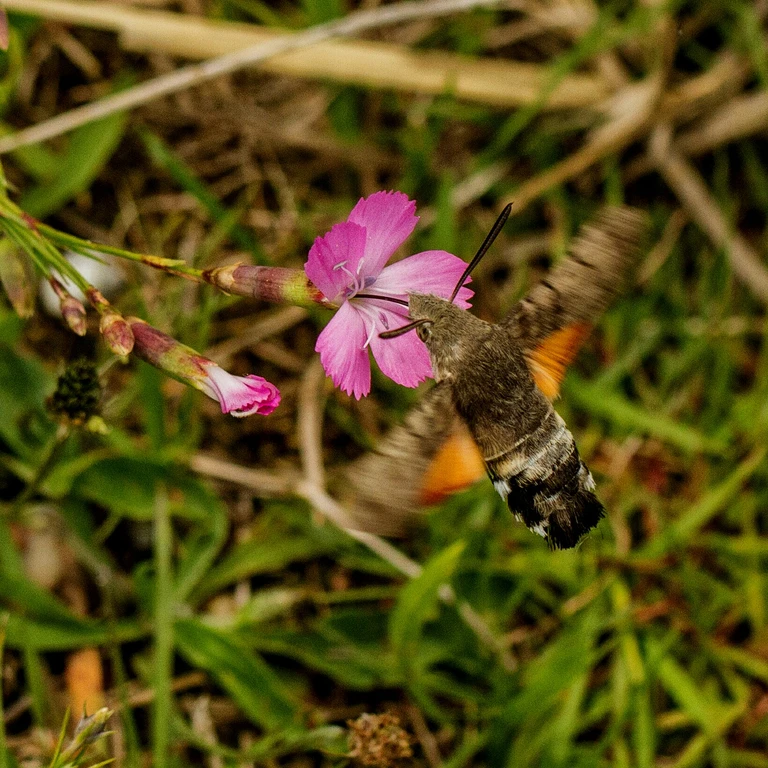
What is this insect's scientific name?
Macroglossum stellatarum
